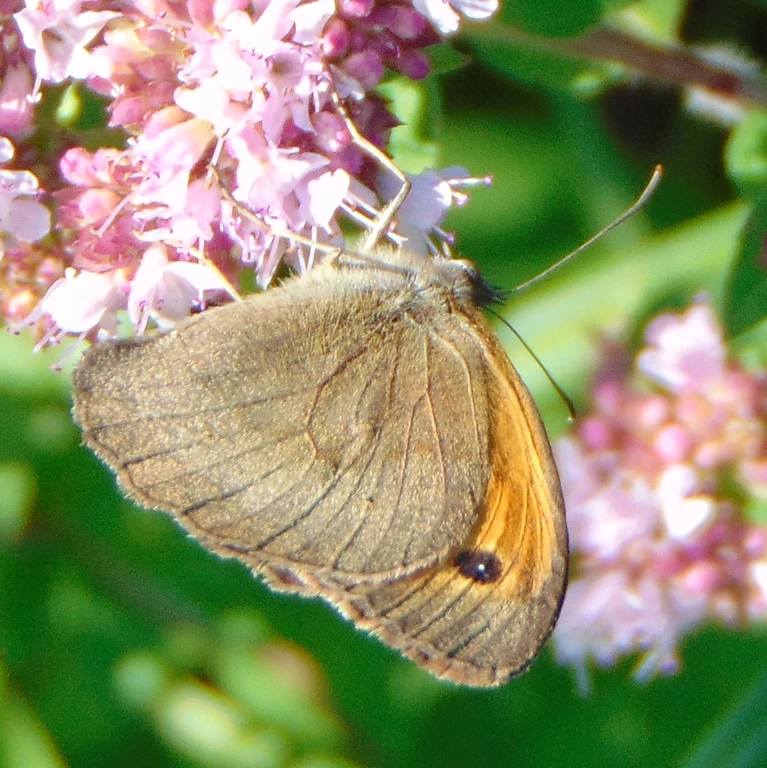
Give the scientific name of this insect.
Maniola jurtina
